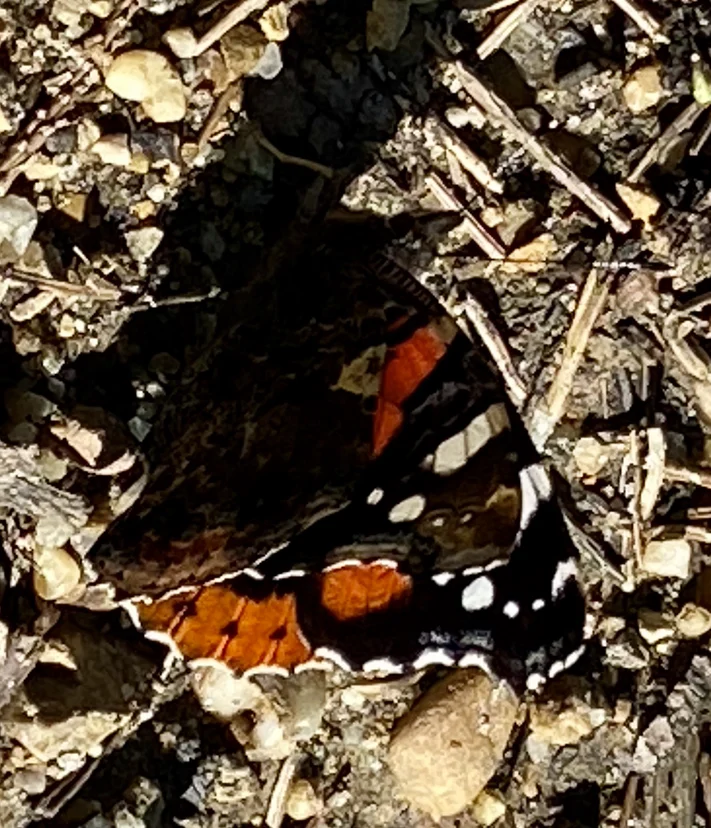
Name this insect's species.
Vanessa atalanta
